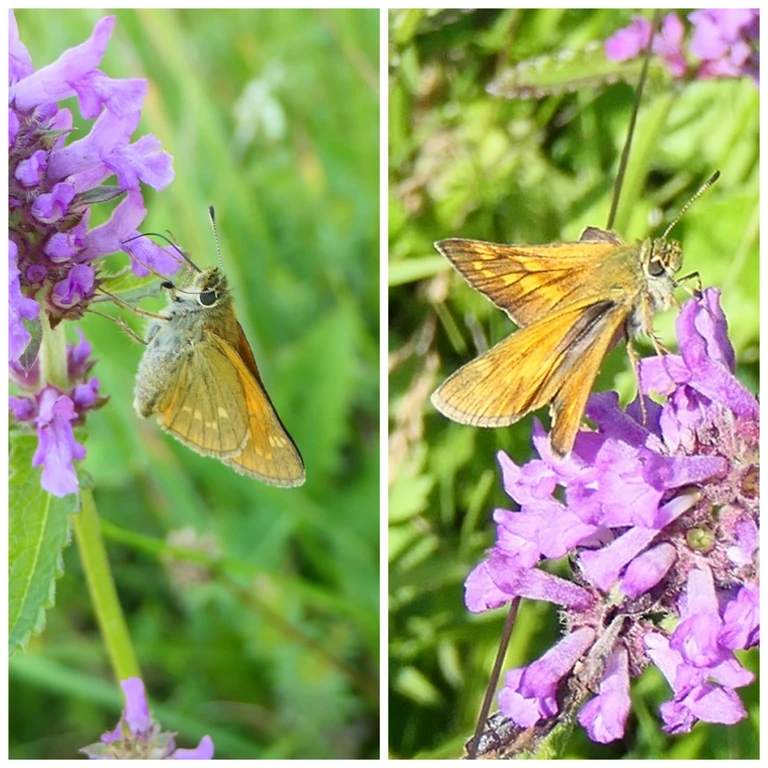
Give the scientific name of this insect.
Ochlodes sylvanus (also Ochlodes venata)
